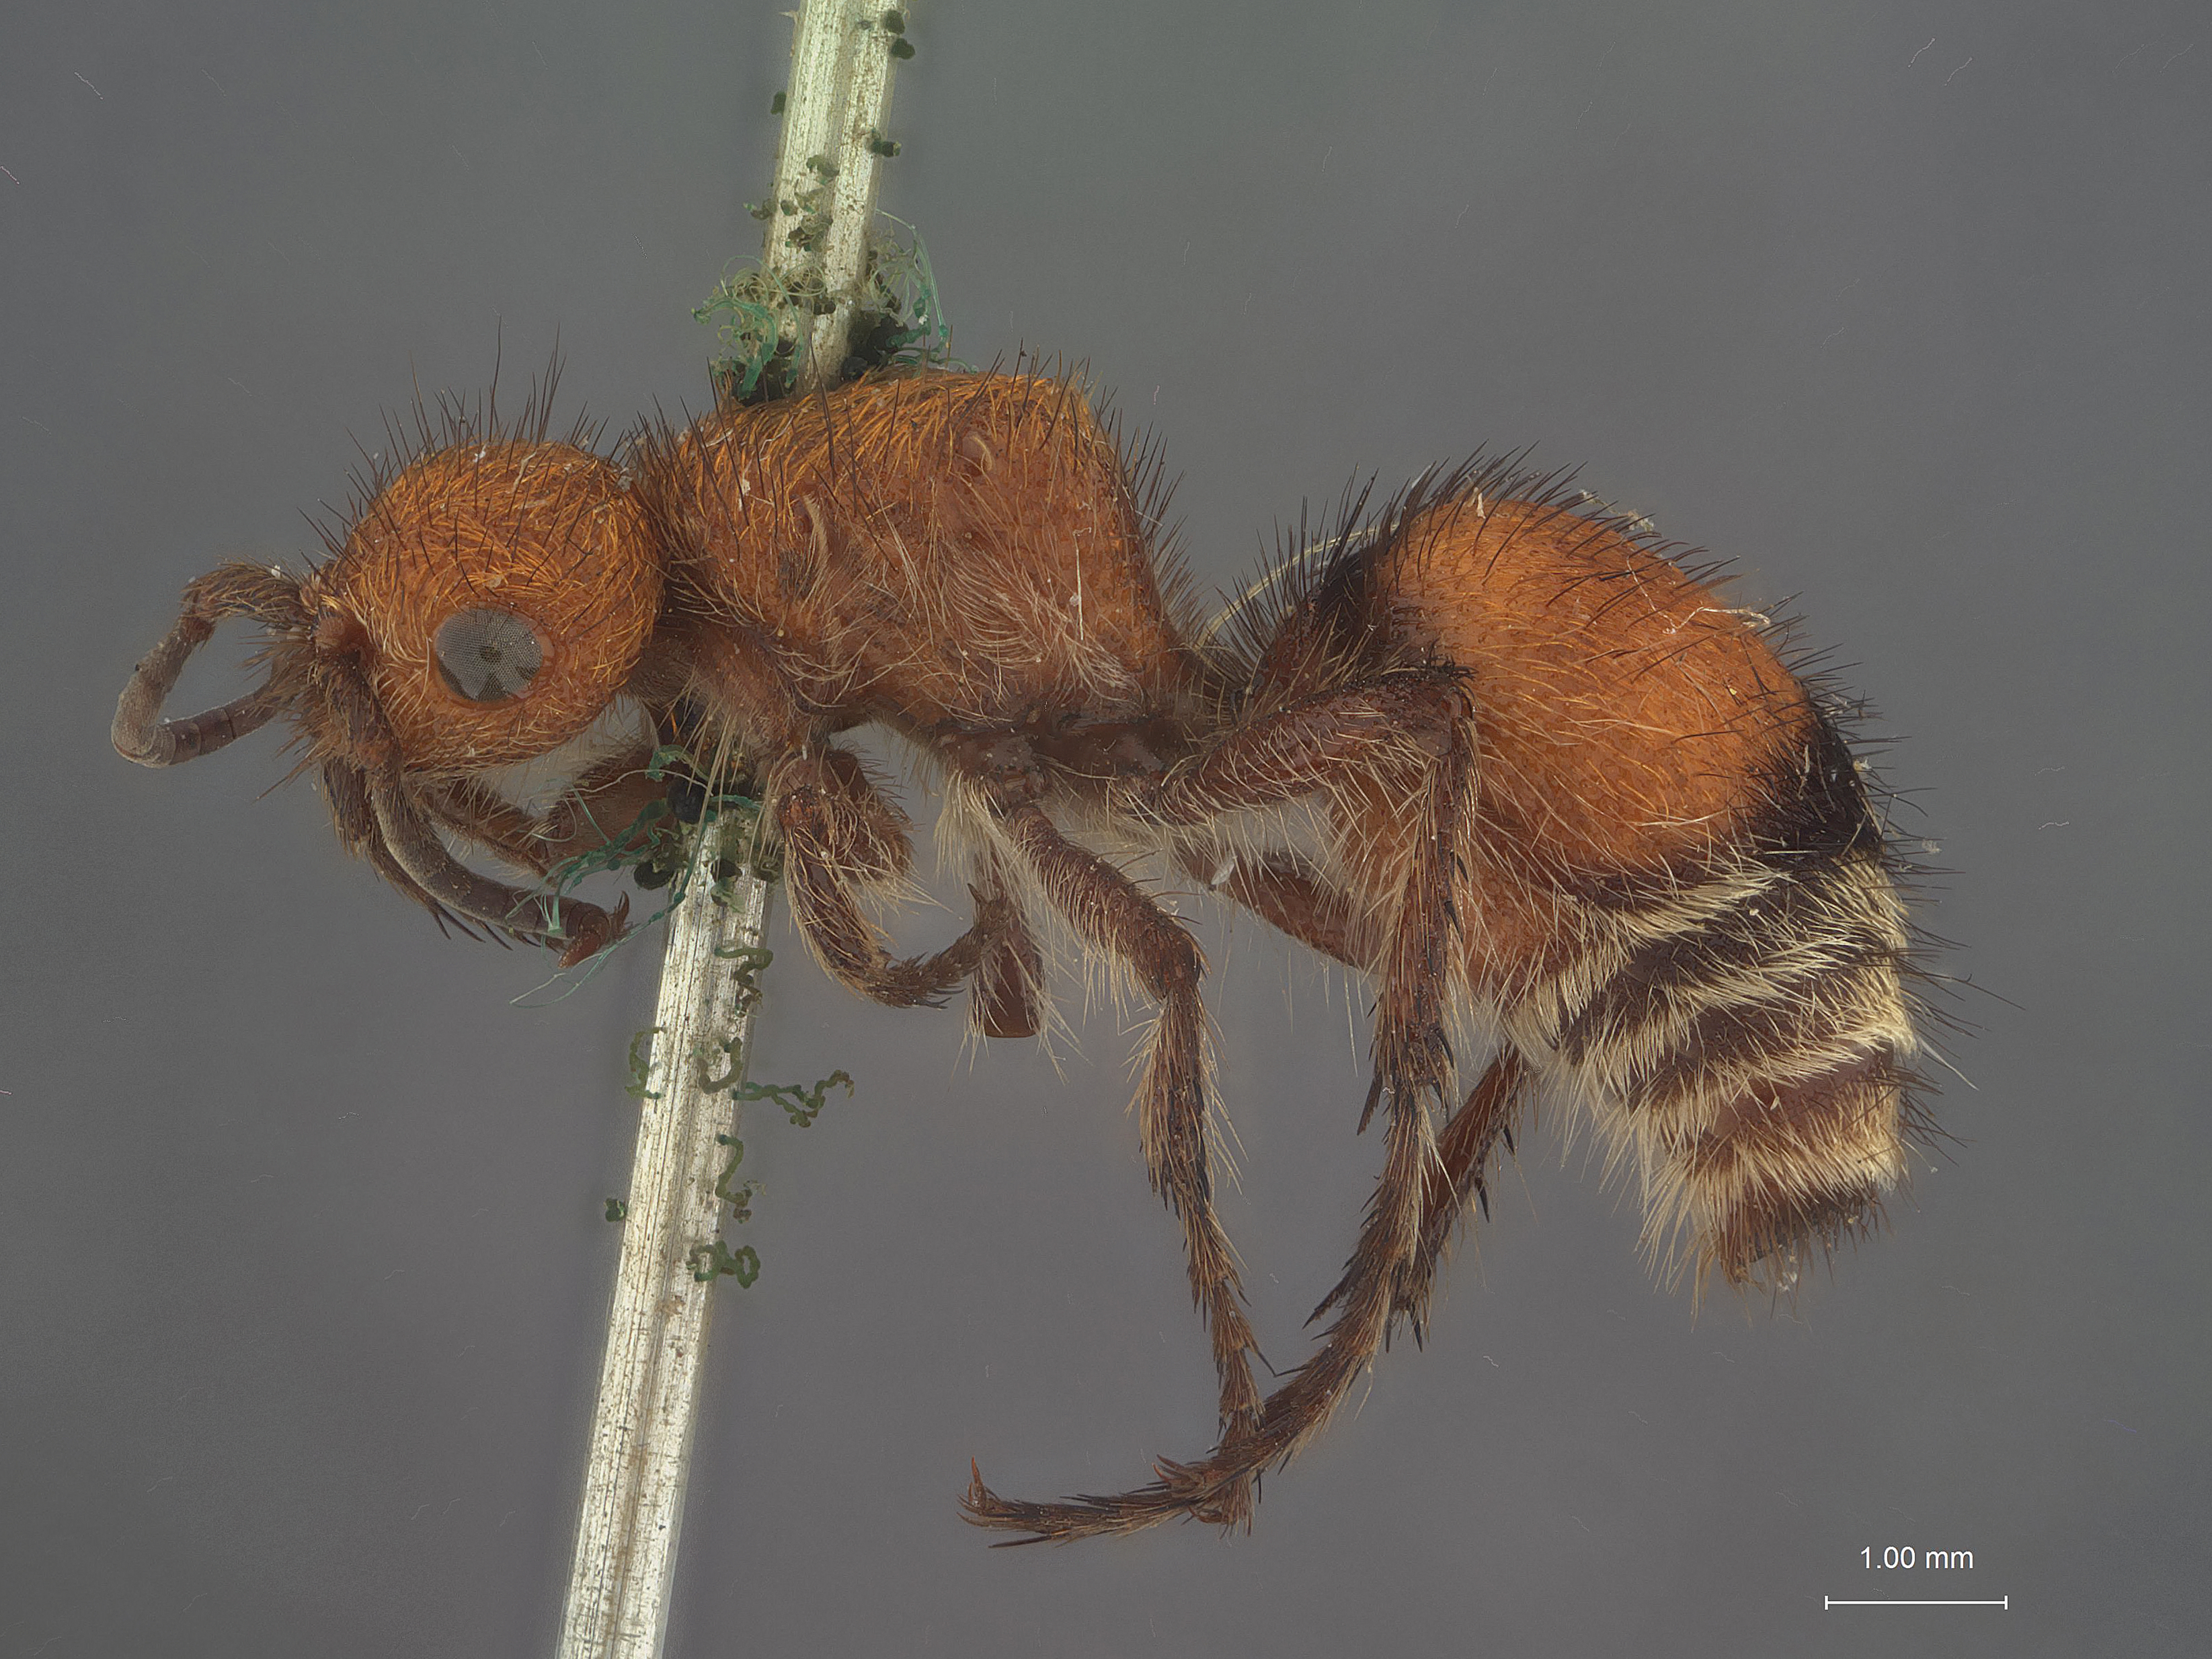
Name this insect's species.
Ephuta sparsiformis
